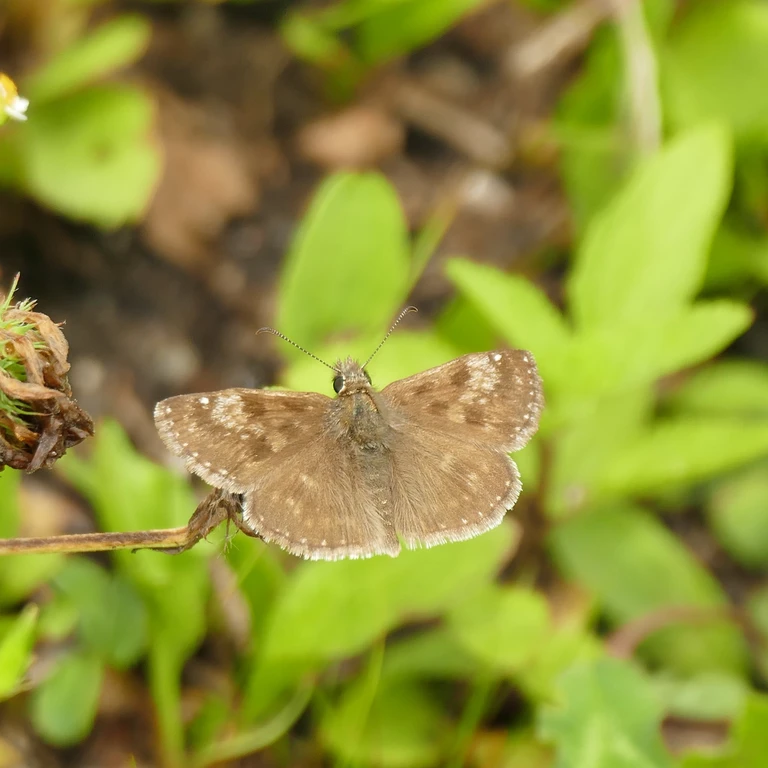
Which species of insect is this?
Erynnis tages
